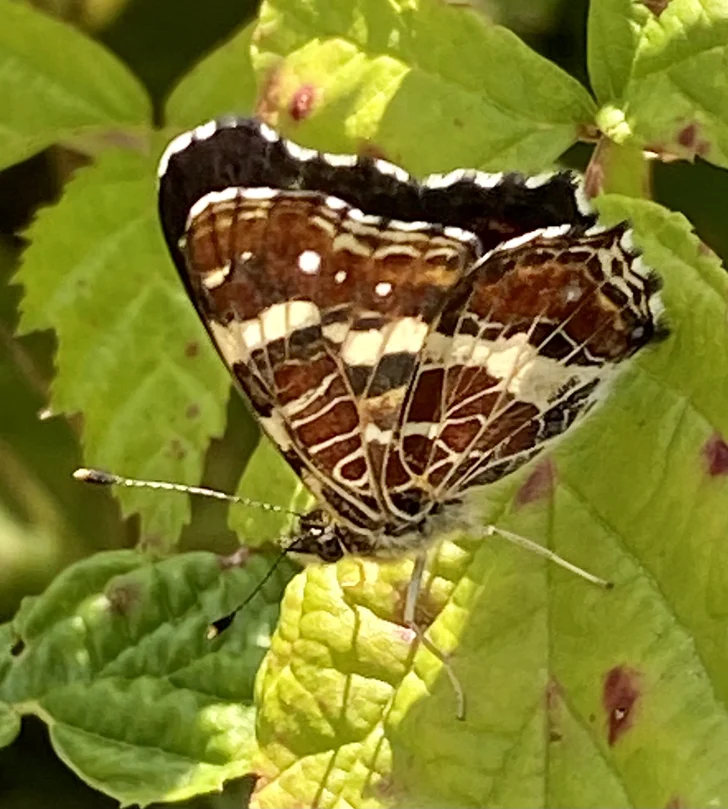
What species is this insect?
Araschnia levana
